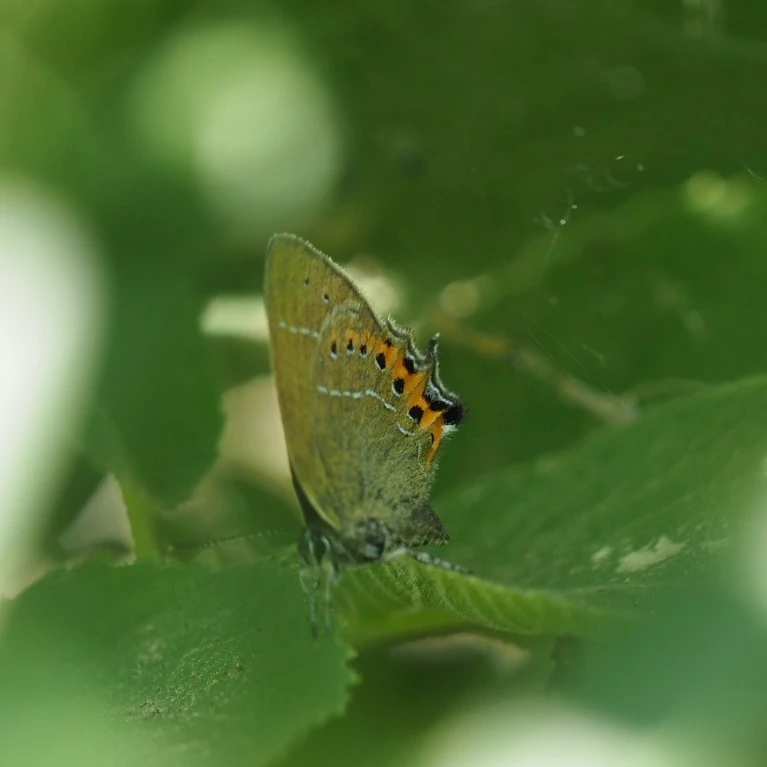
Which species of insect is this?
Satyrium pruni (also Fixsenia pruni)
